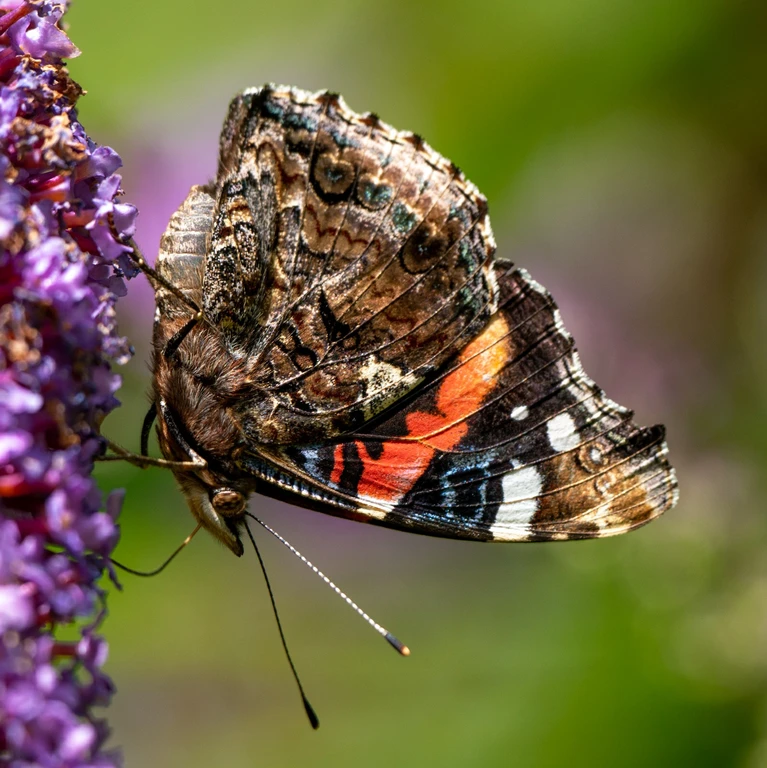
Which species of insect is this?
Vanessa atalanta
